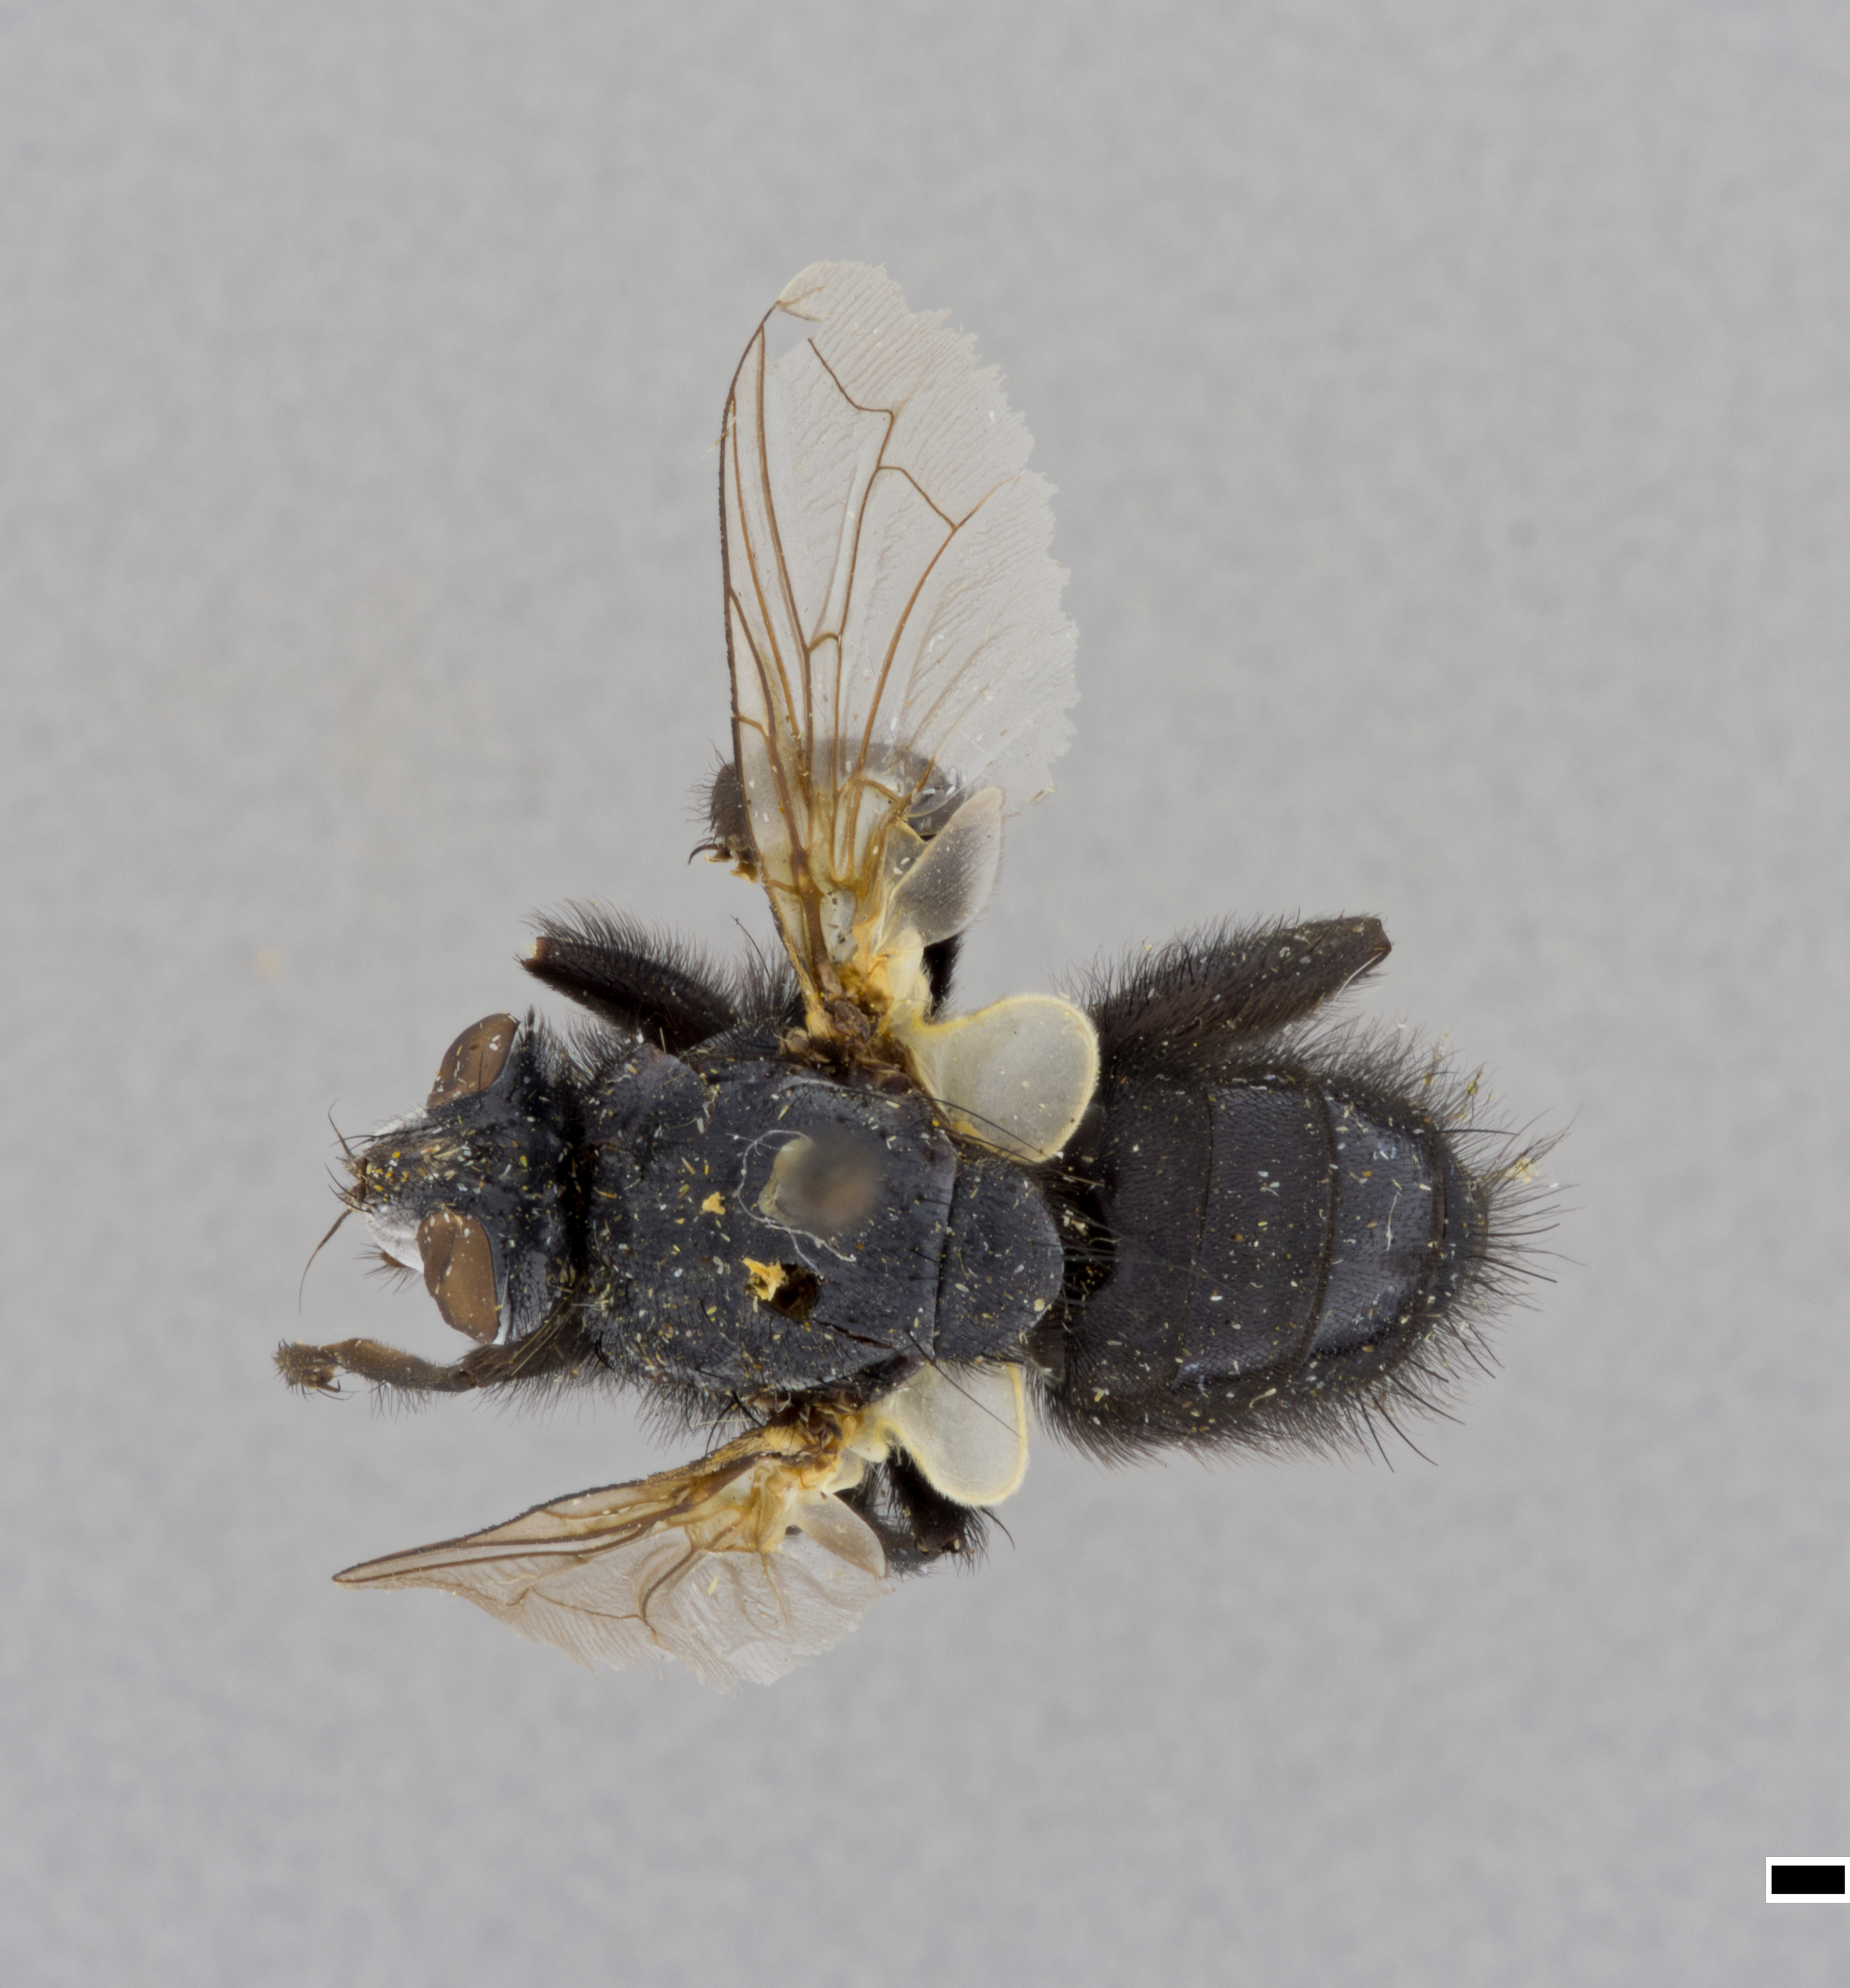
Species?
Wohlfahrtia atra
